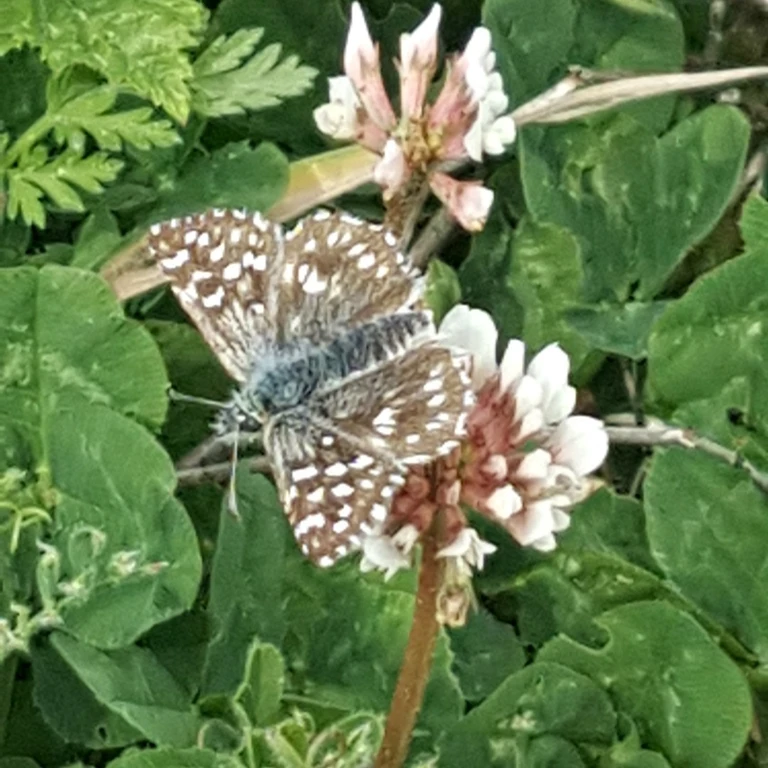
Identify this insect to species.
Pyrgus malvae
